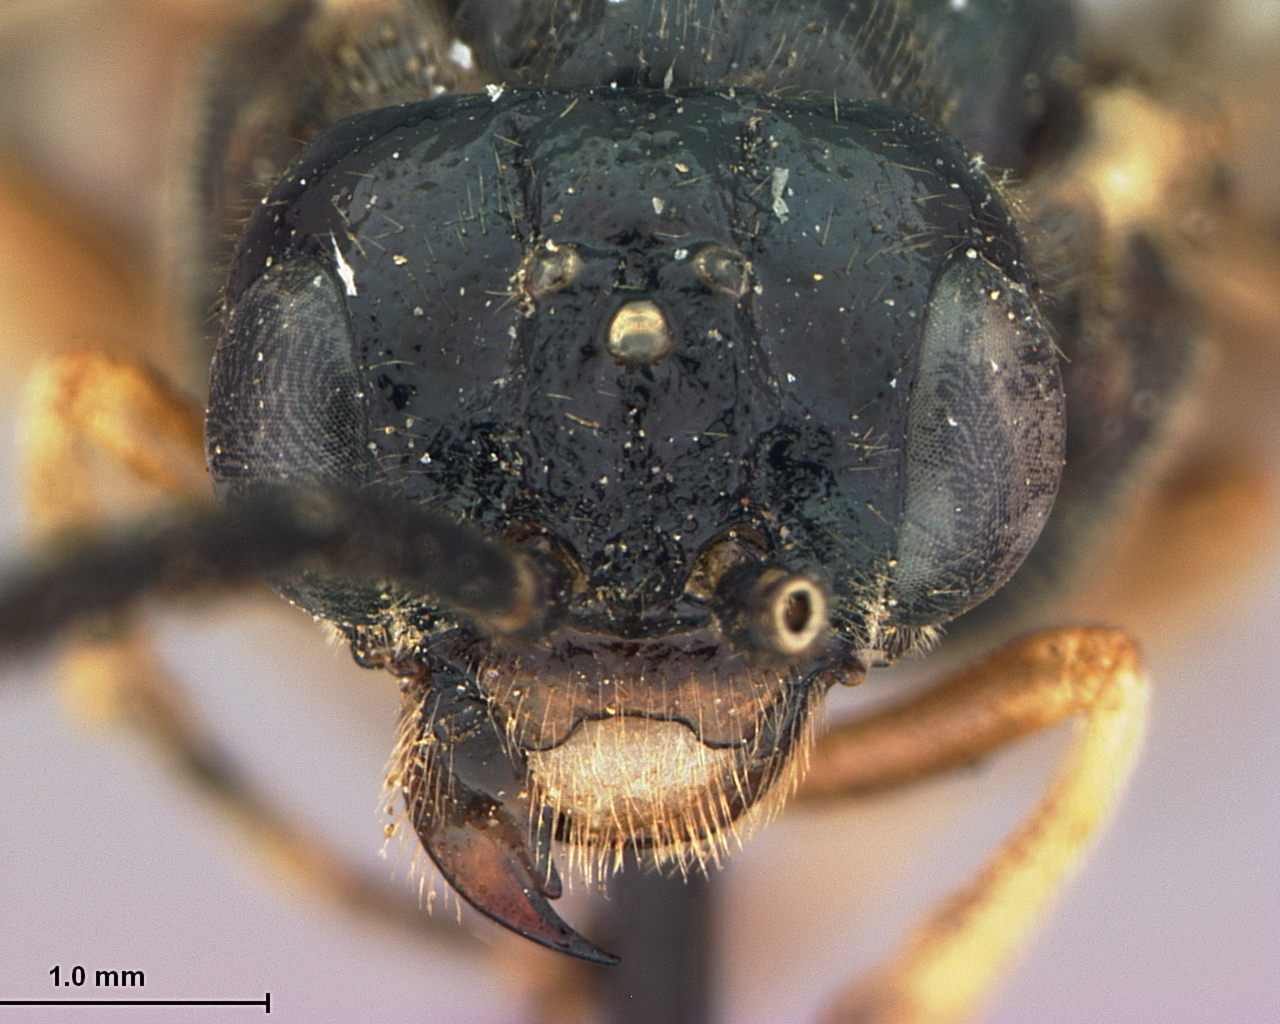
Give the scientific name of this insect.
Dimorphopteryx castaneae
